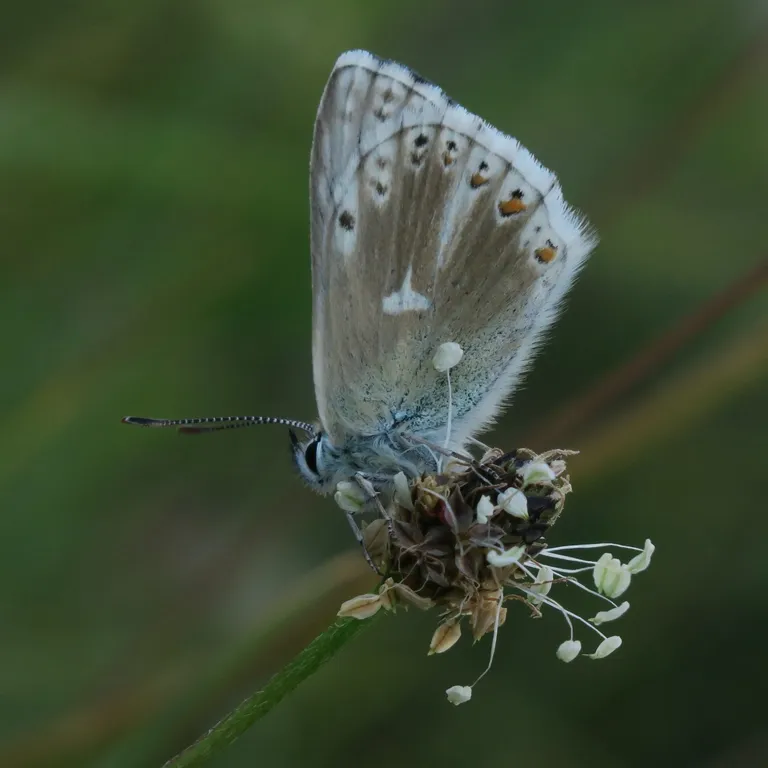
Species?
Lysandra coridon
